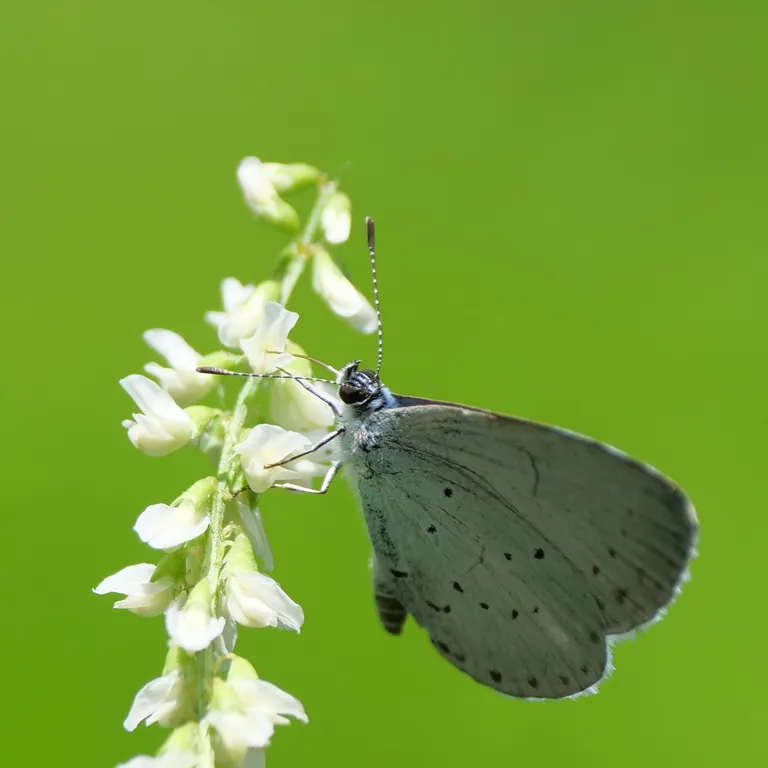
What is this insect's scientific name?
Celastrina argiolus
